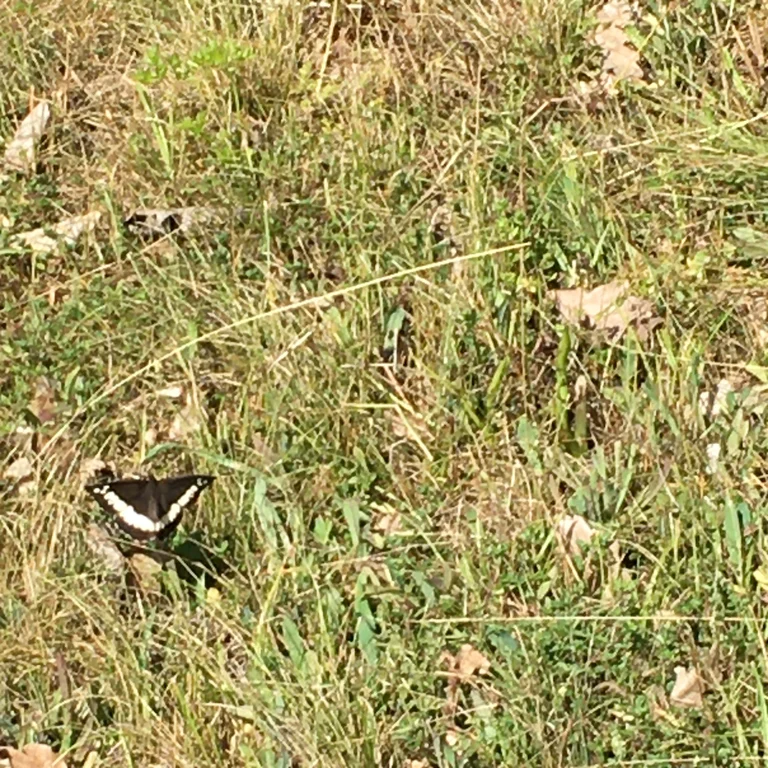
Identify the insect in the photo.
Brintesia circe
